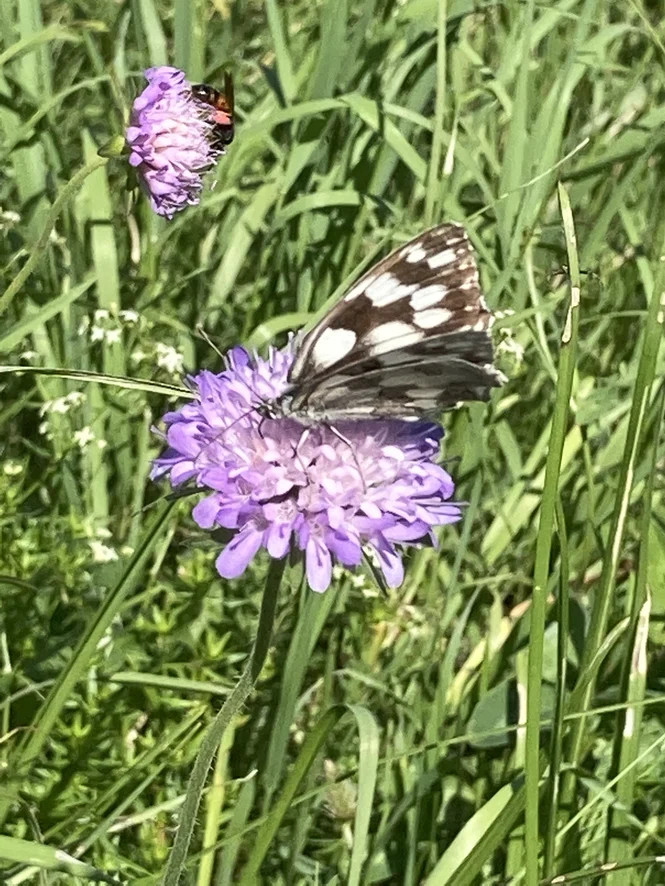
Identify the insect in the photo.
Melanargia galathea
